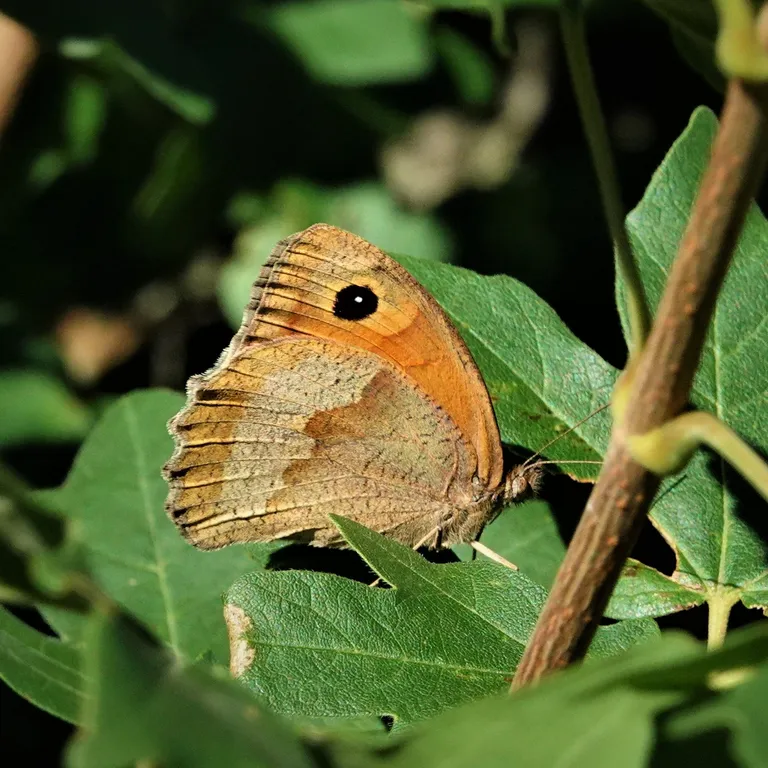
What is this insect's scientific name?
Maniola jurtina
